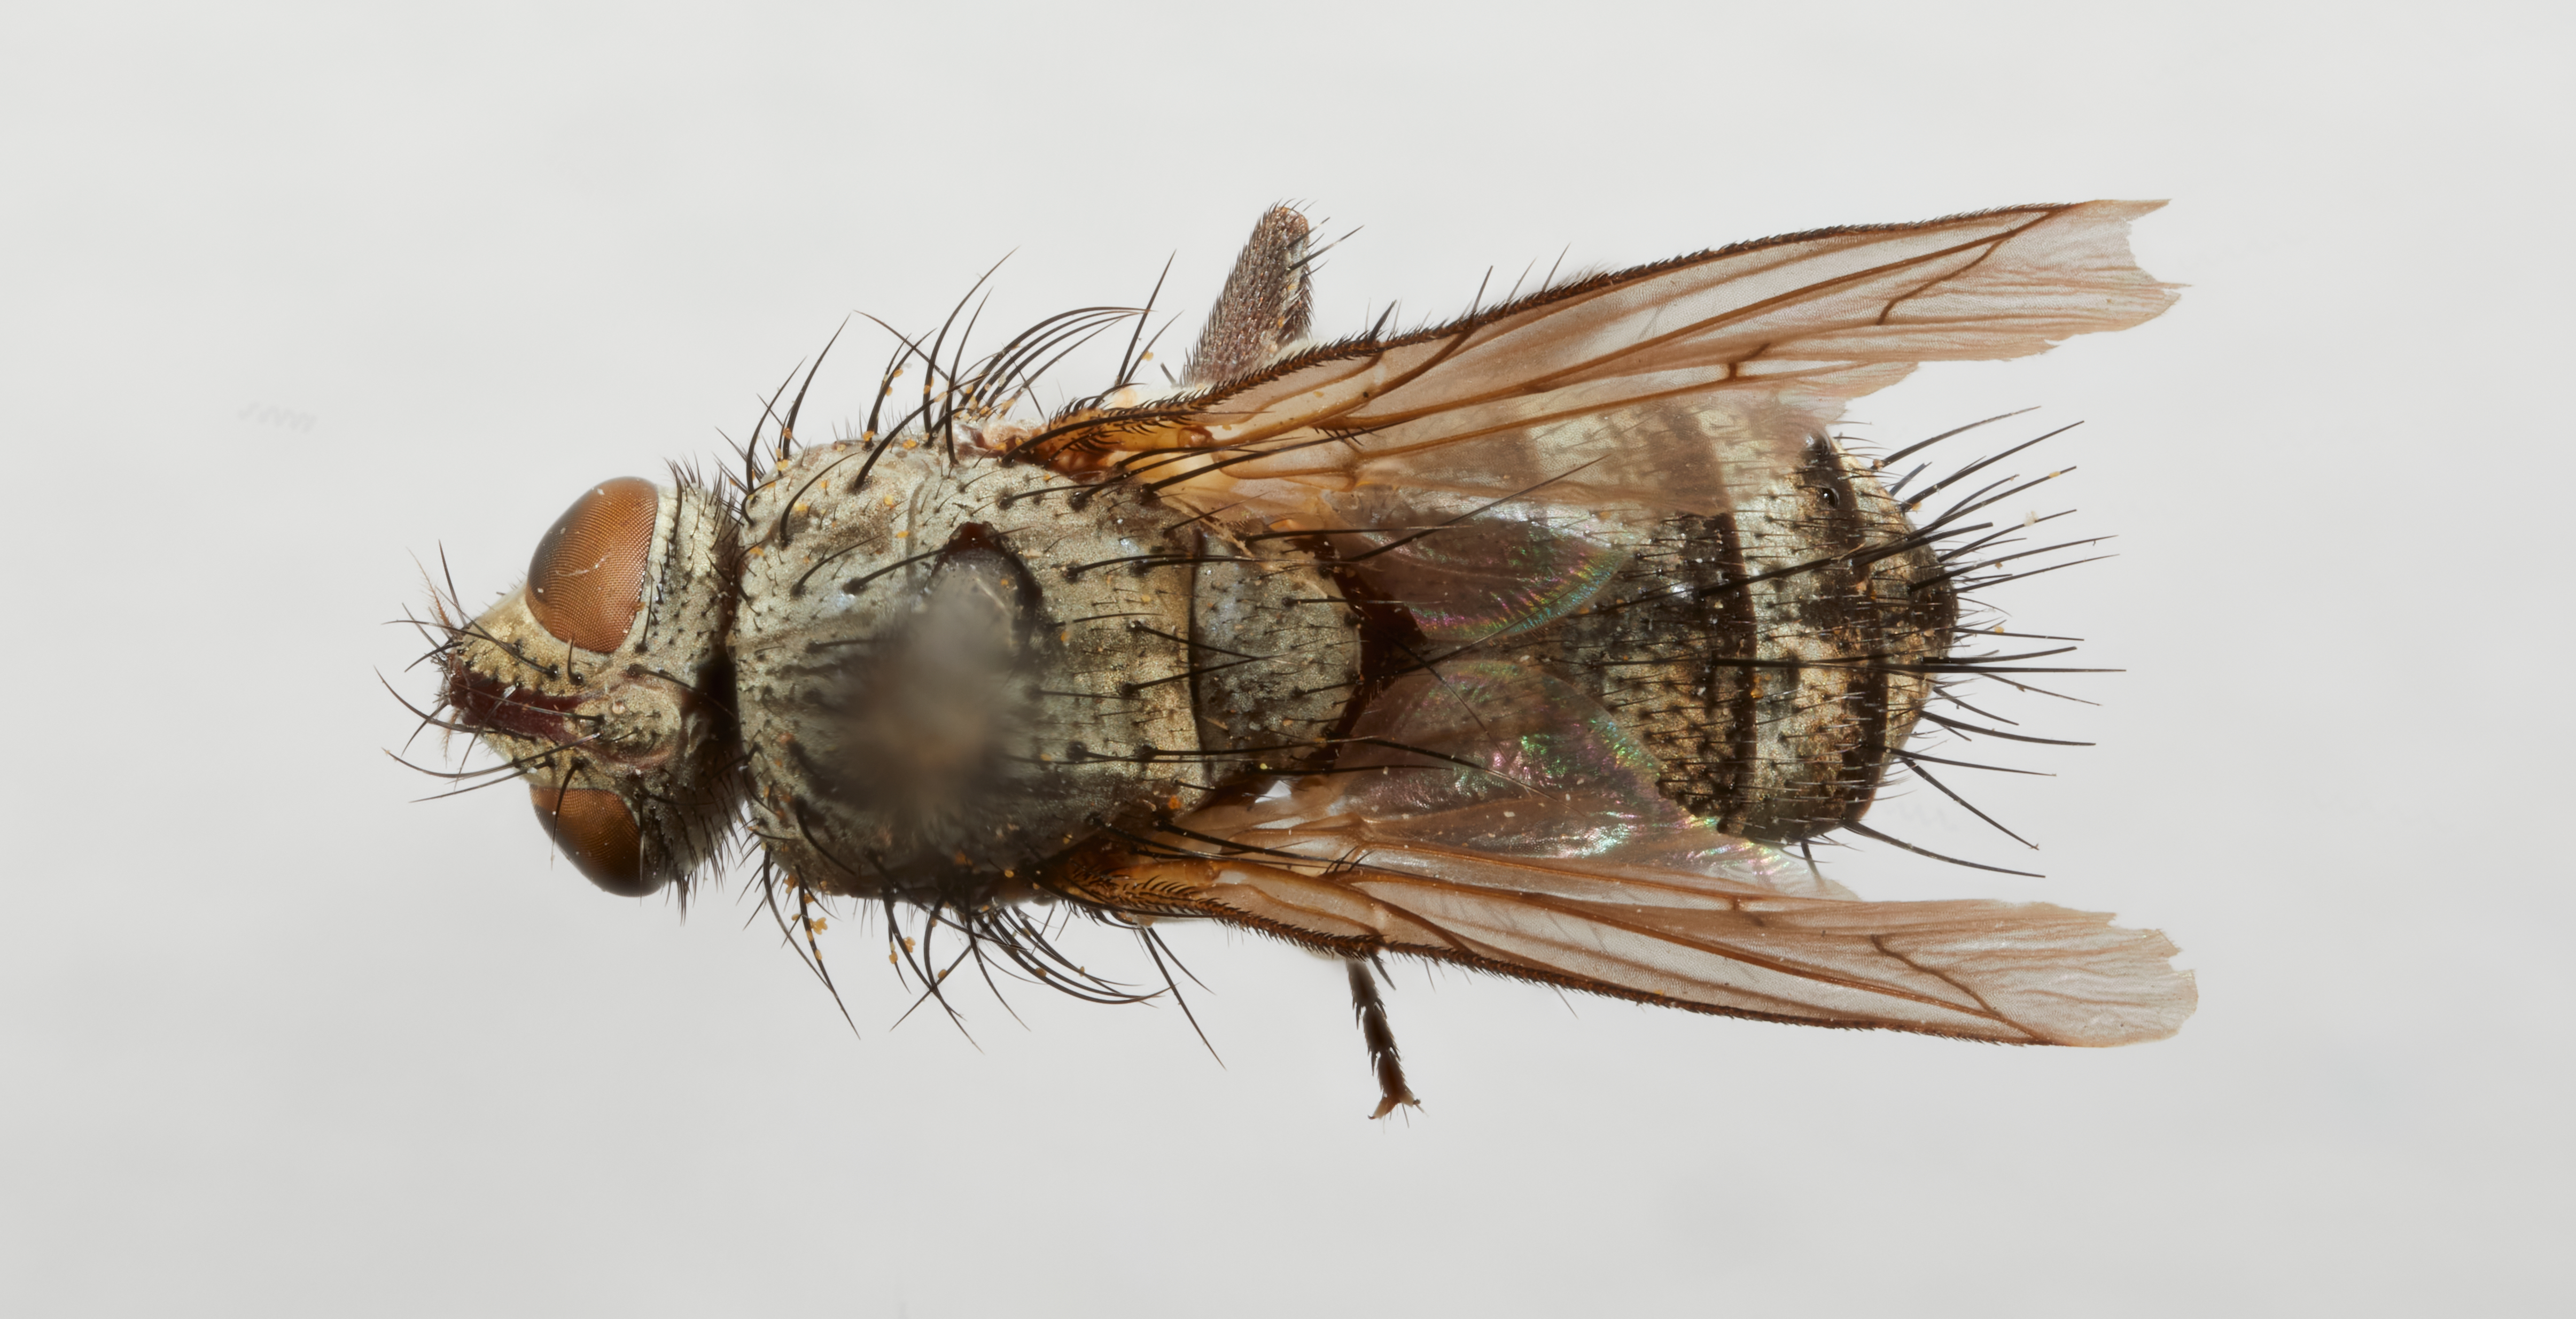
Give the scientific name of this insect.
Hypenomyia petiolata
